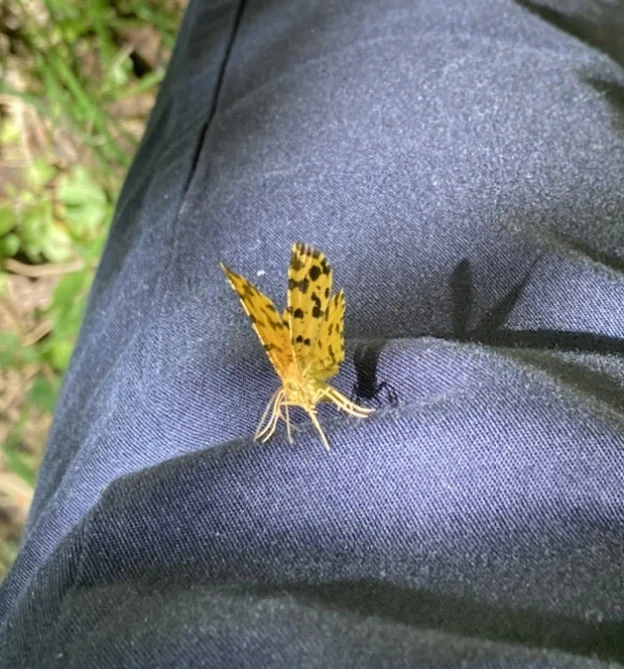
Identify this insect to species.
Pseudopanthera macularia
